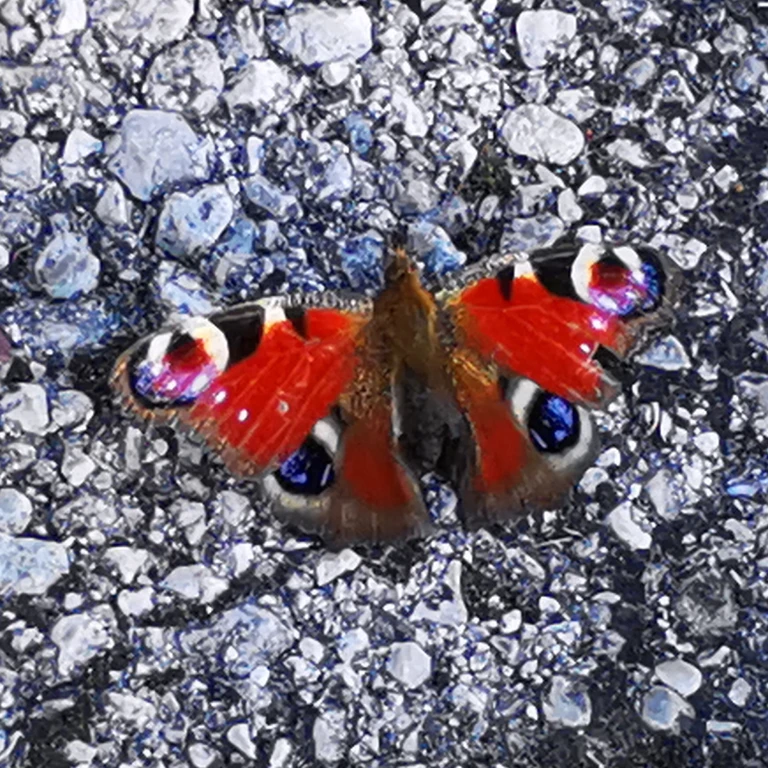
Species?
Aglais io
